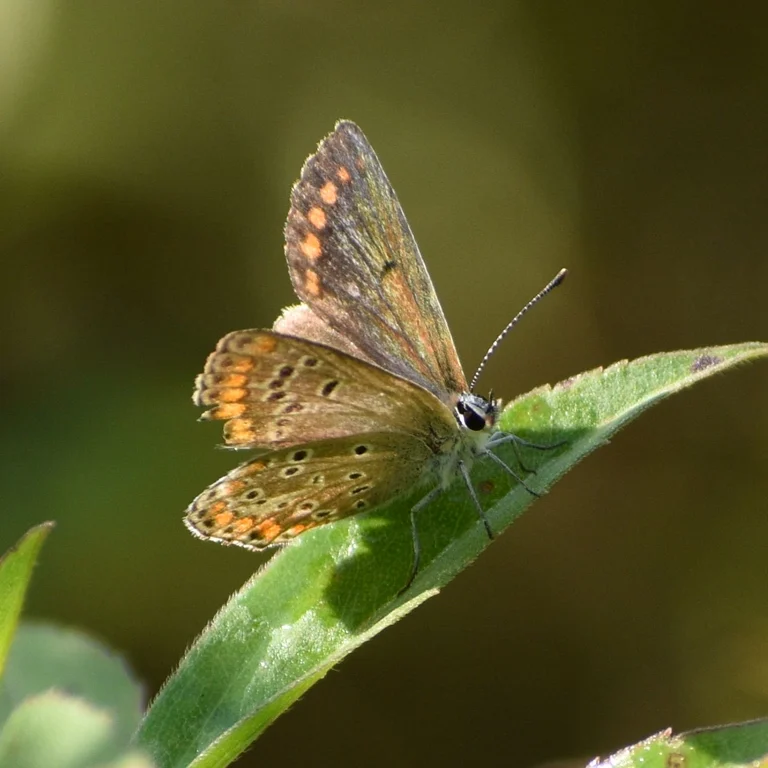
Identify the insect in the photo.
Aricia agestis/artaxerxes
